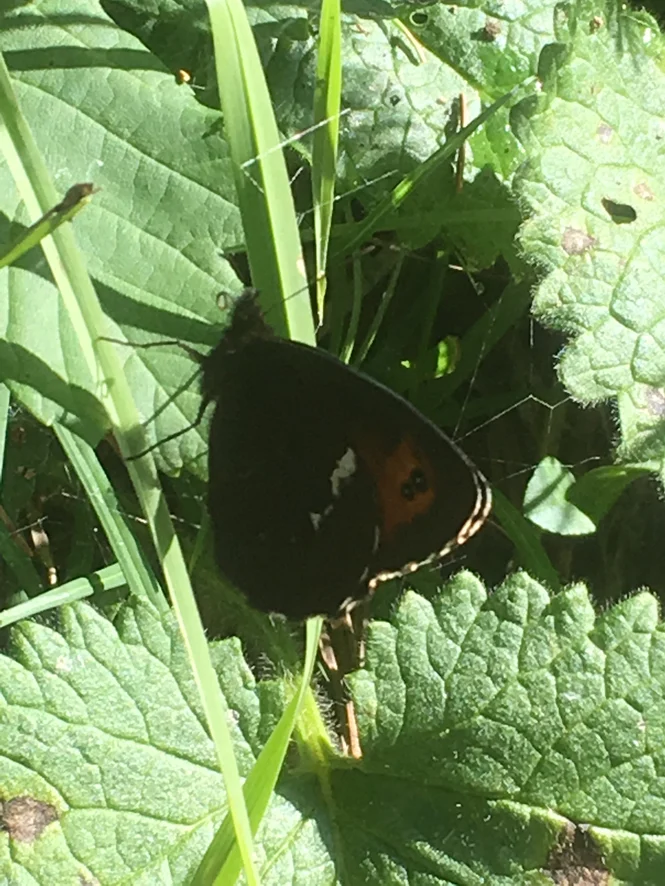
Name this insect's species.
Erebia ligea
